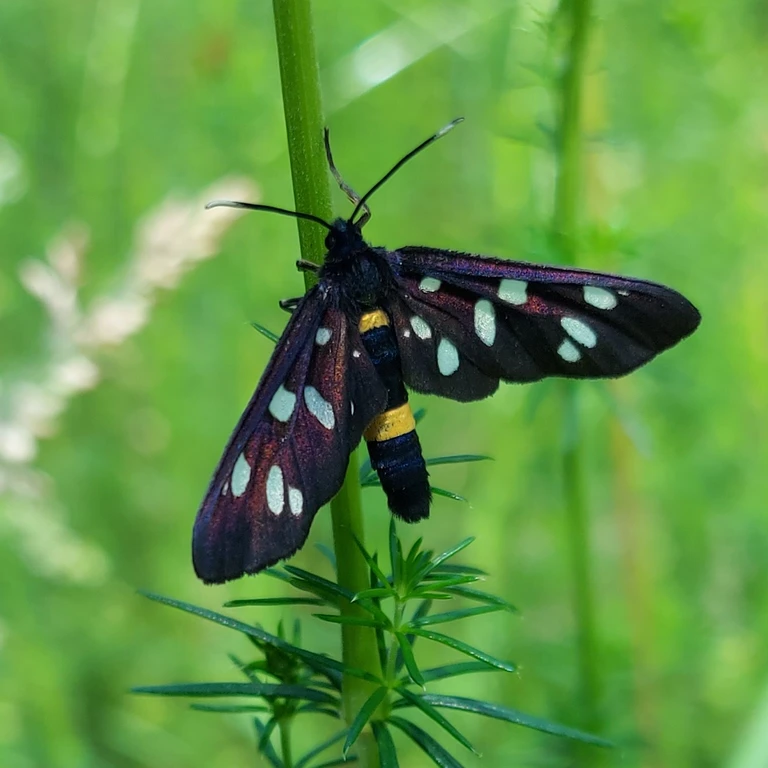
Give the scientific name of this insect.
Amata phegea
